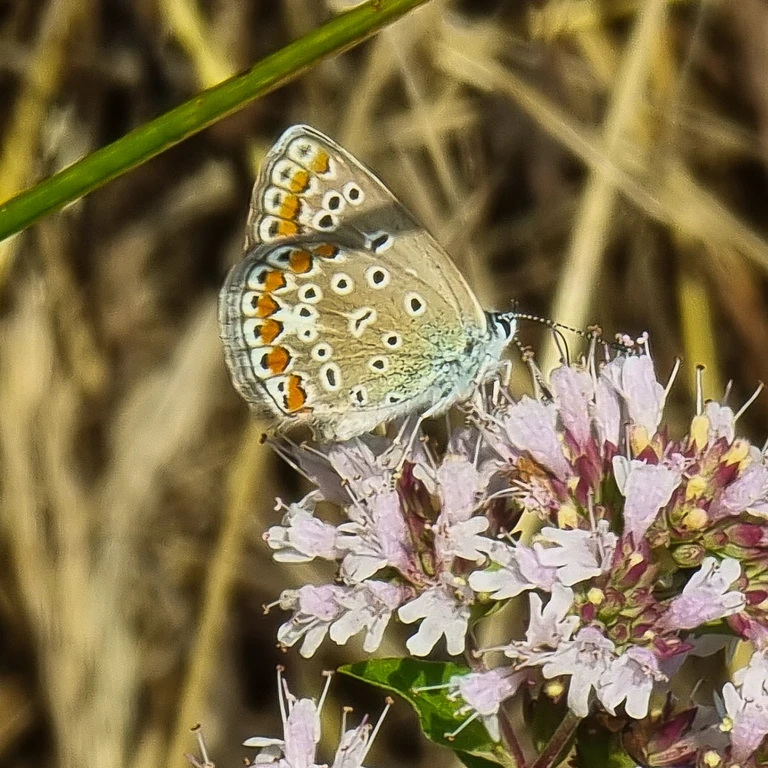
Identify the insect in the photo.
Polyommatus icarus
